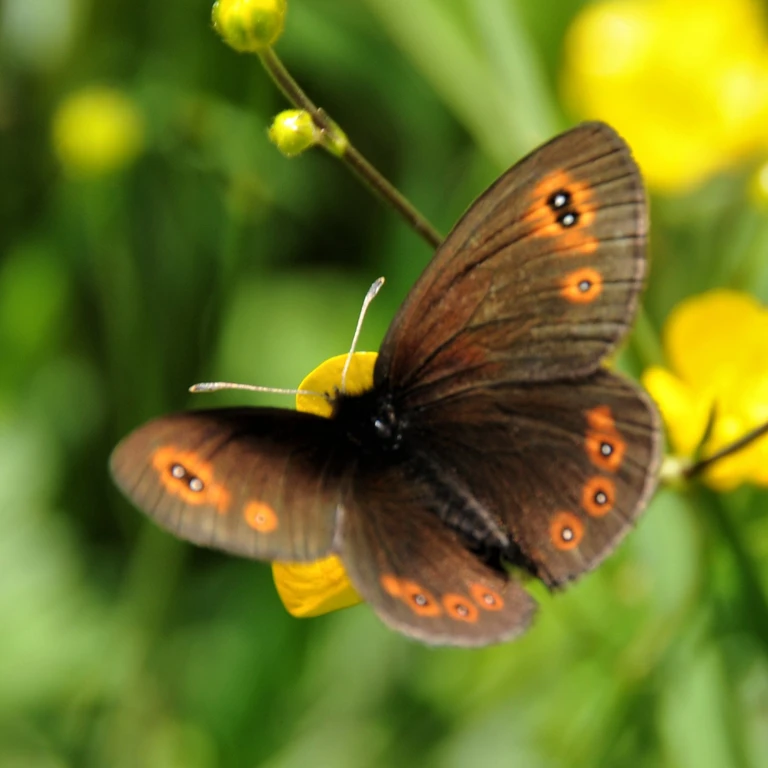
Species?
Erebia medusa
